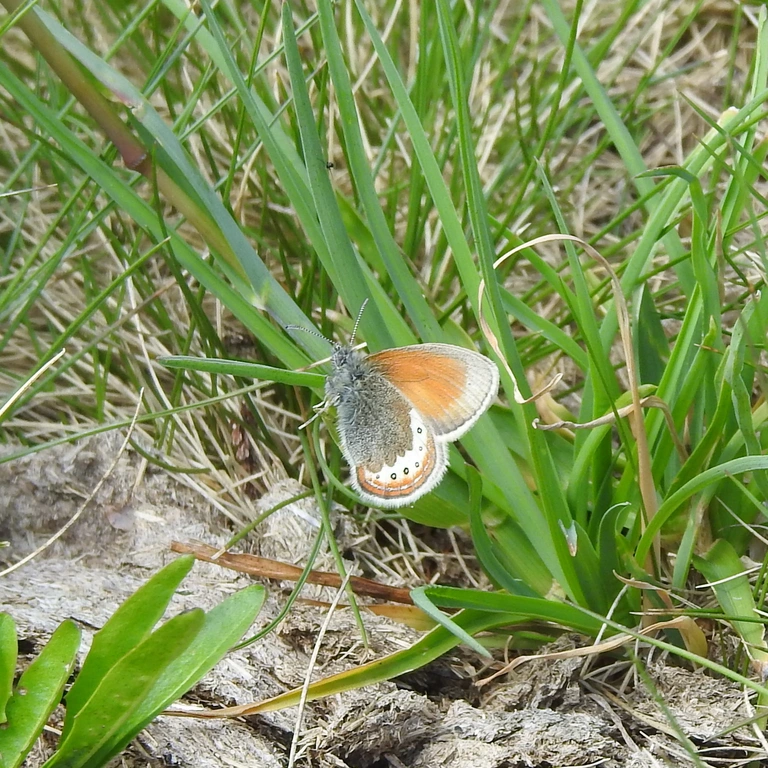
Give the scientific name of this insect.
Coenonympha gardetta
